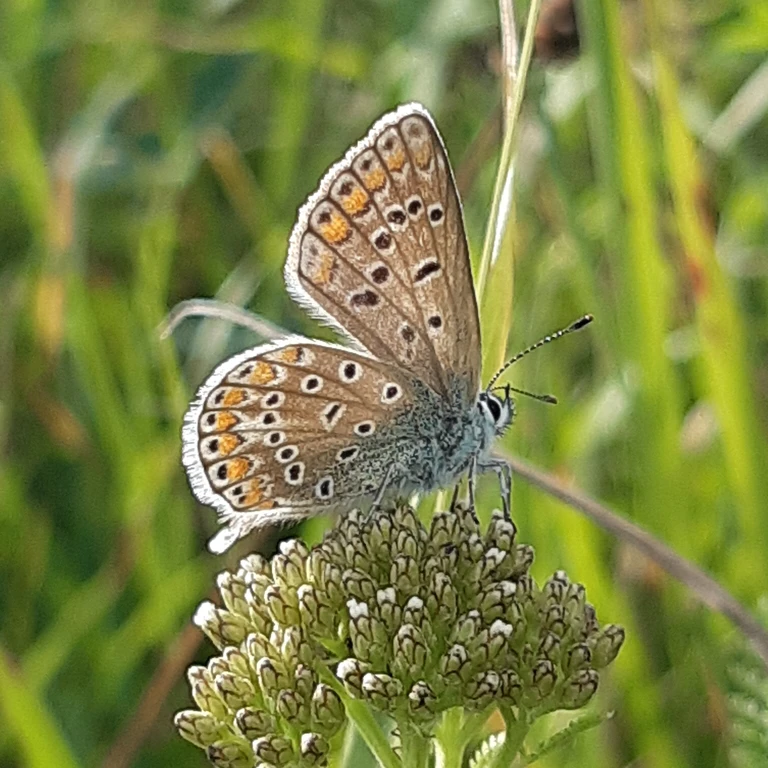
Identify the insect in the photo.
Polyommatus icarus
